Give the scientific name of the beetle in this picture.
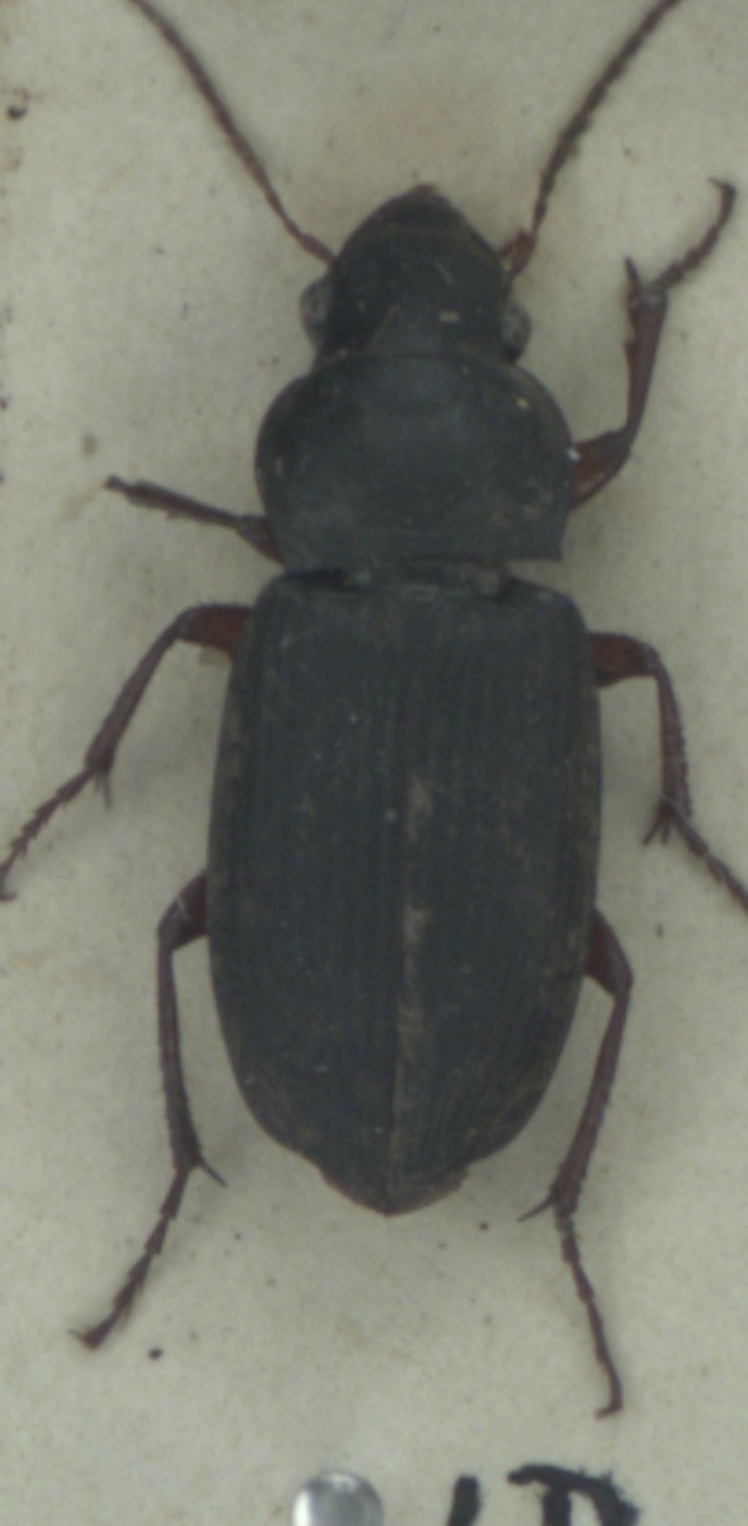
Harpalus rufipes
